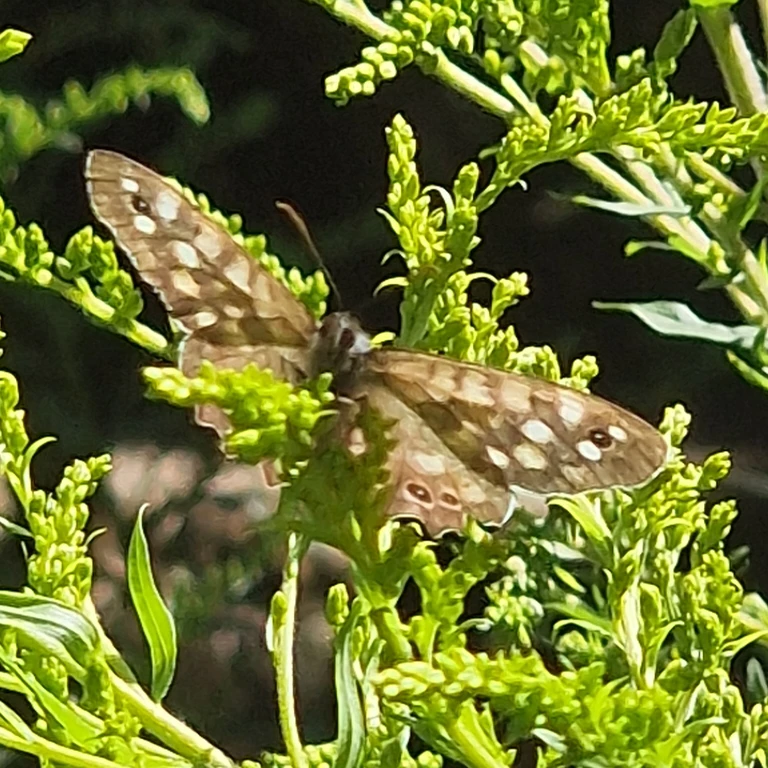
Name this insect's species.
Pararge aegeria
